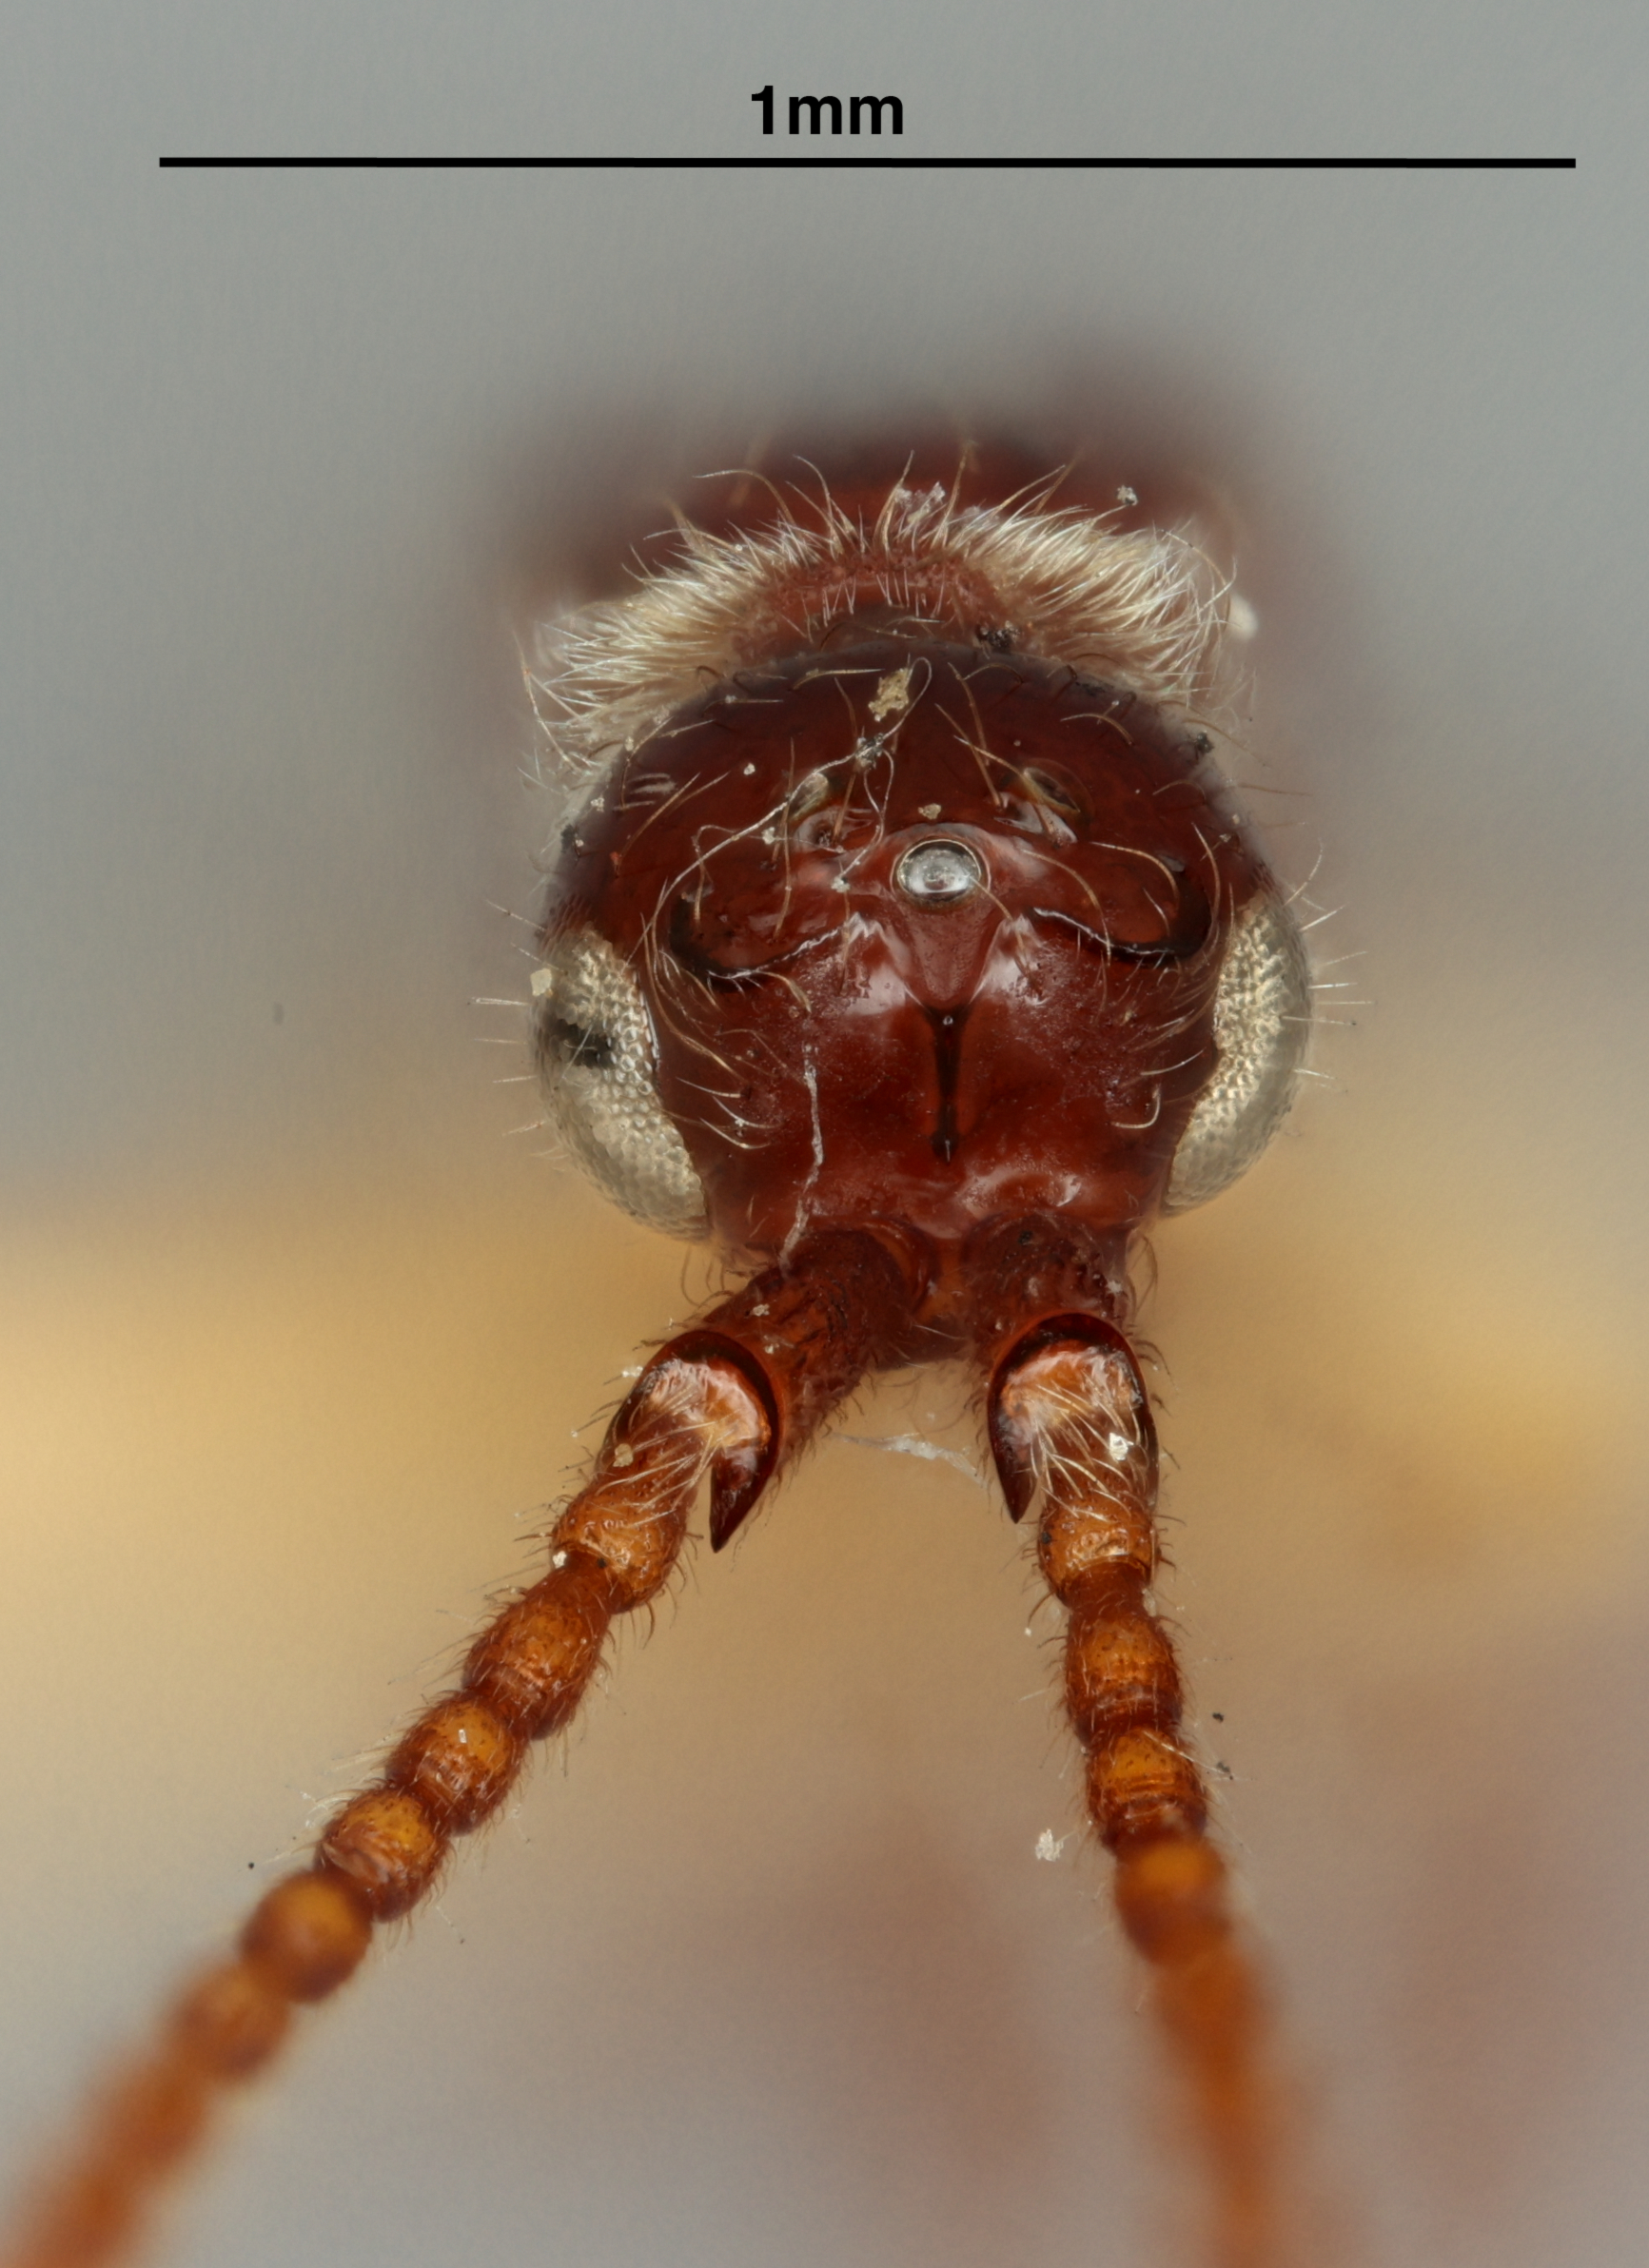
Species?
Loxotropa tricornuta
